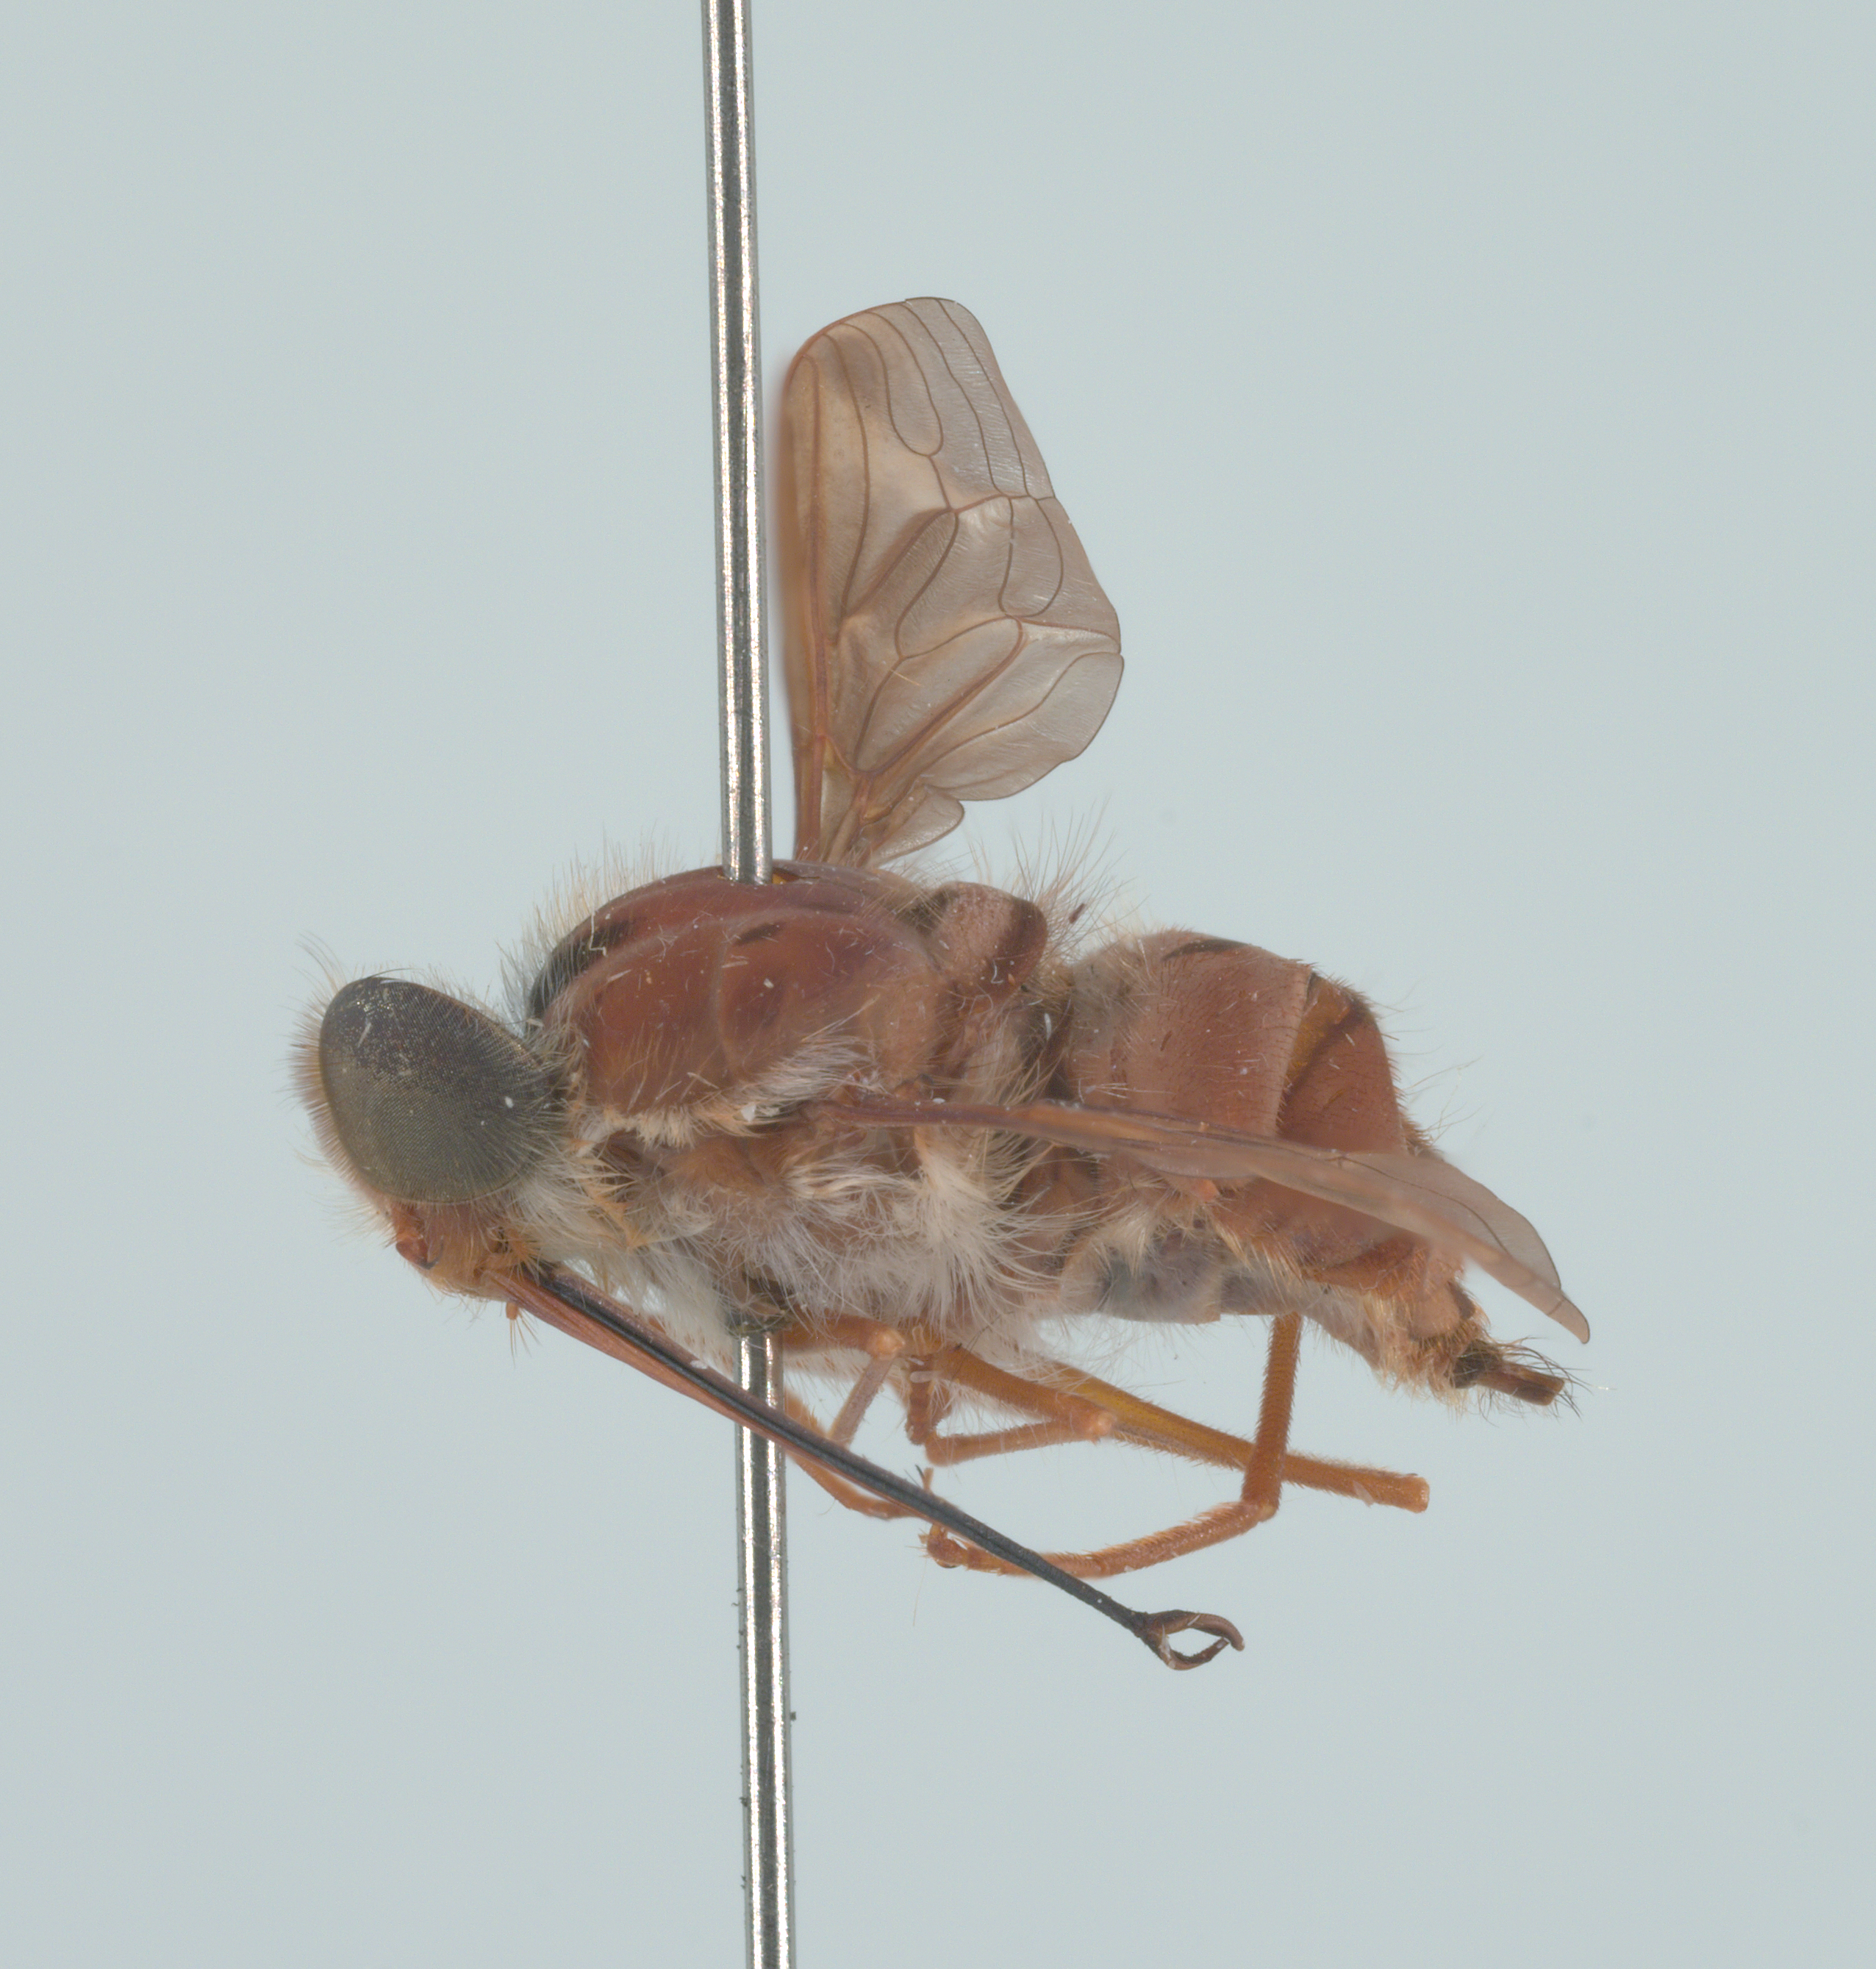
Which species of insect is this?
Hirmoneura nubipennis (also Trichophthalma nubipennis)
